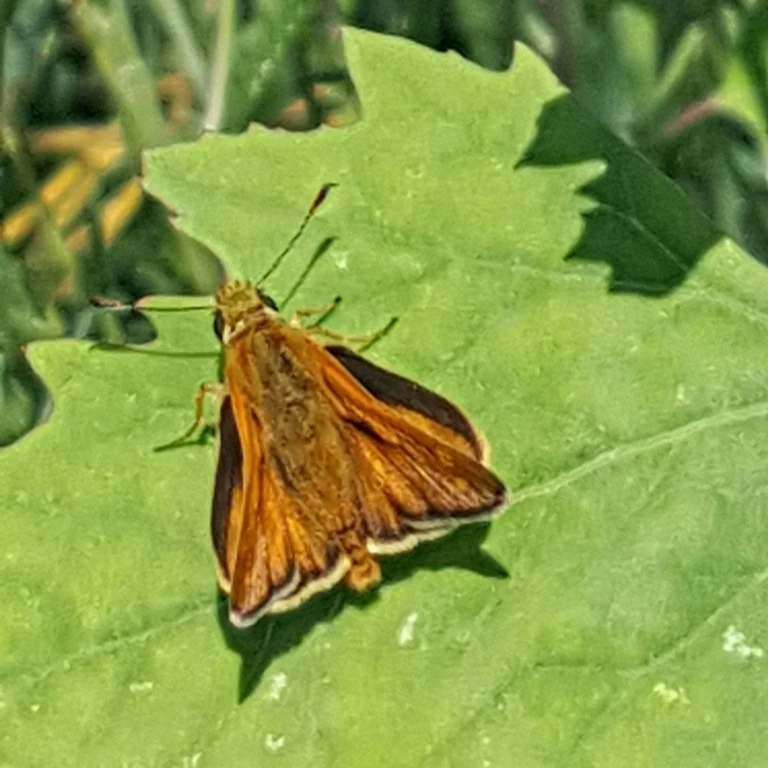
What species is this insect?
Ochlodes sylvanus (also Ochlodes venata)
